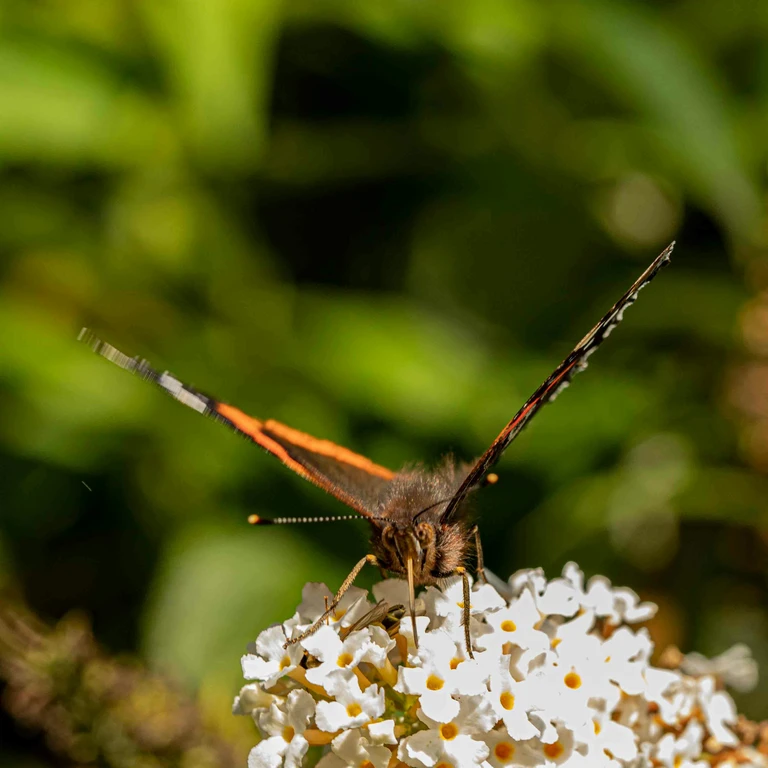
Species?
Vanessa atalanta
